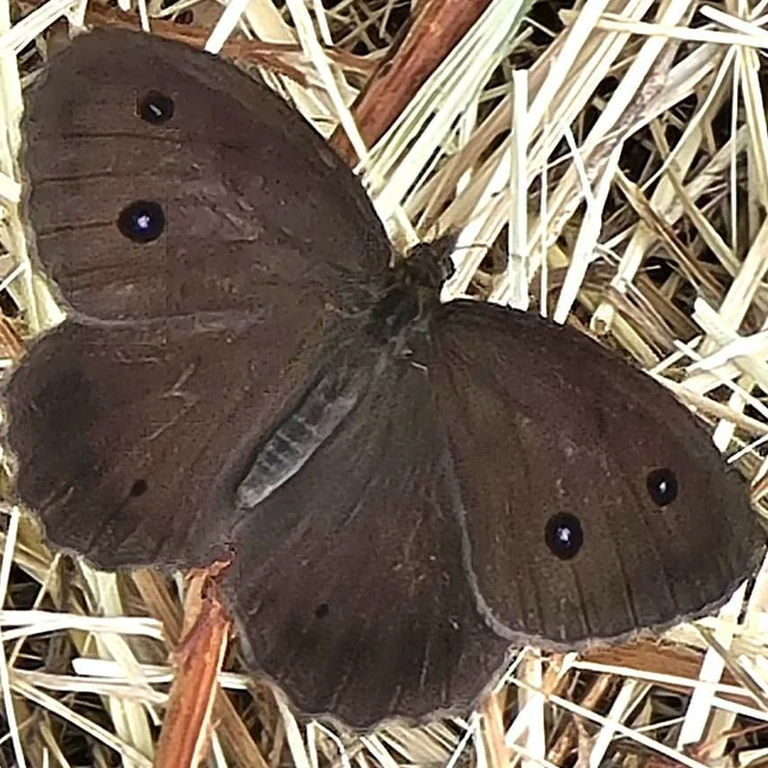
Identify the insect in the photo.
Minois dryas
